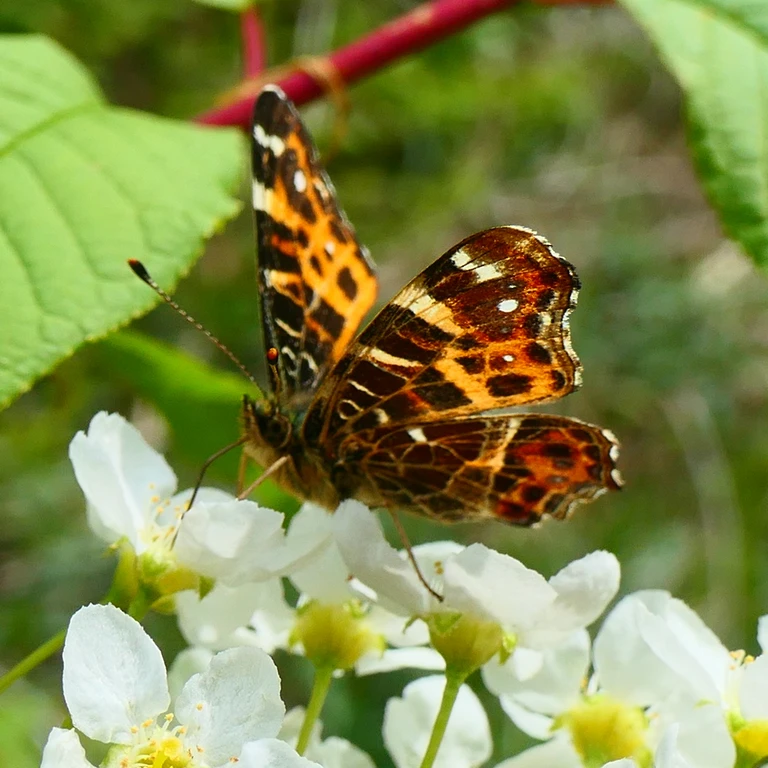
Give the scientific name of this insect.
Araschnia levana
